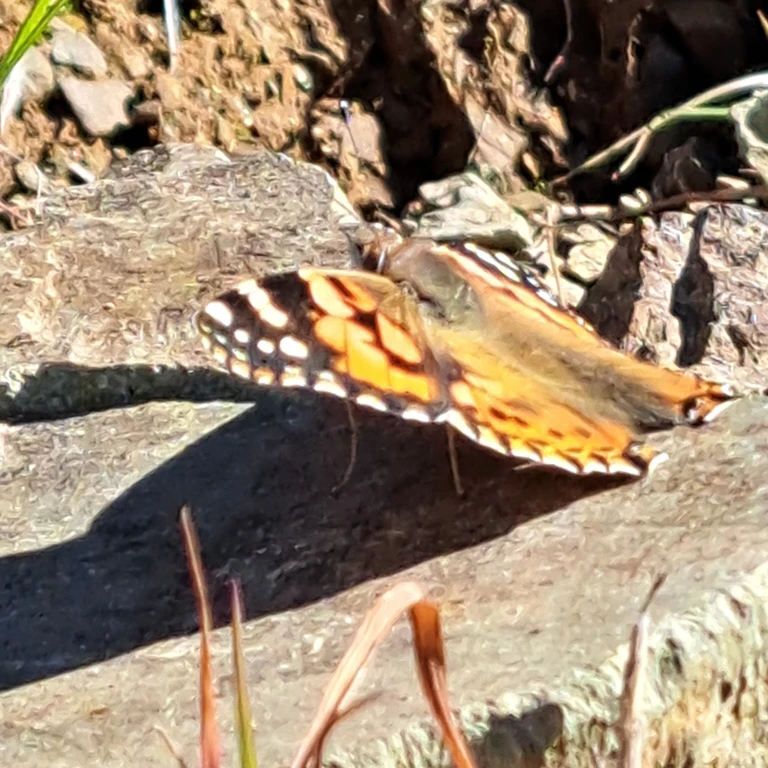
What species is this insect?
Vanessa cardui
